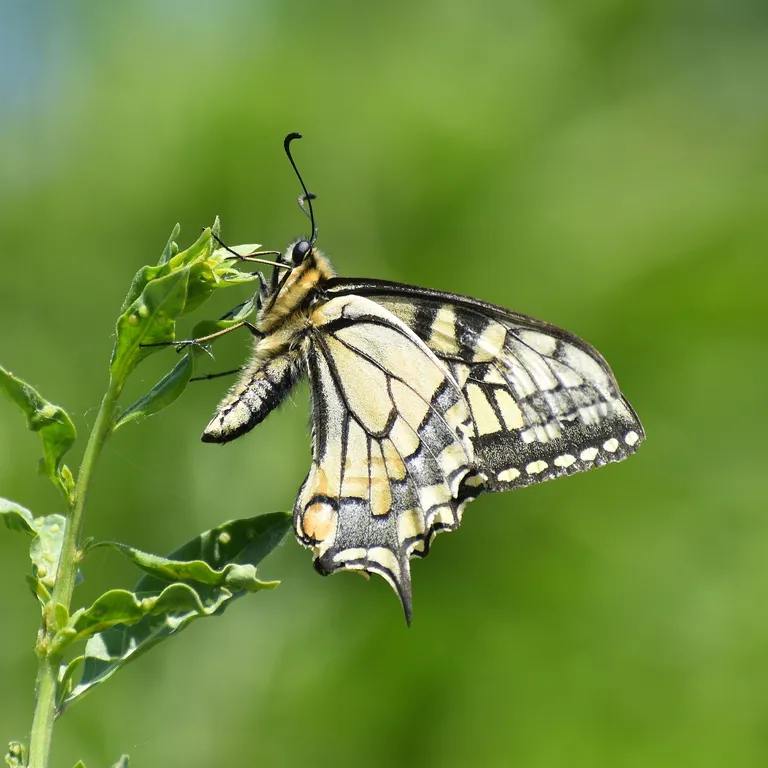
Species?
Papilio machaon
